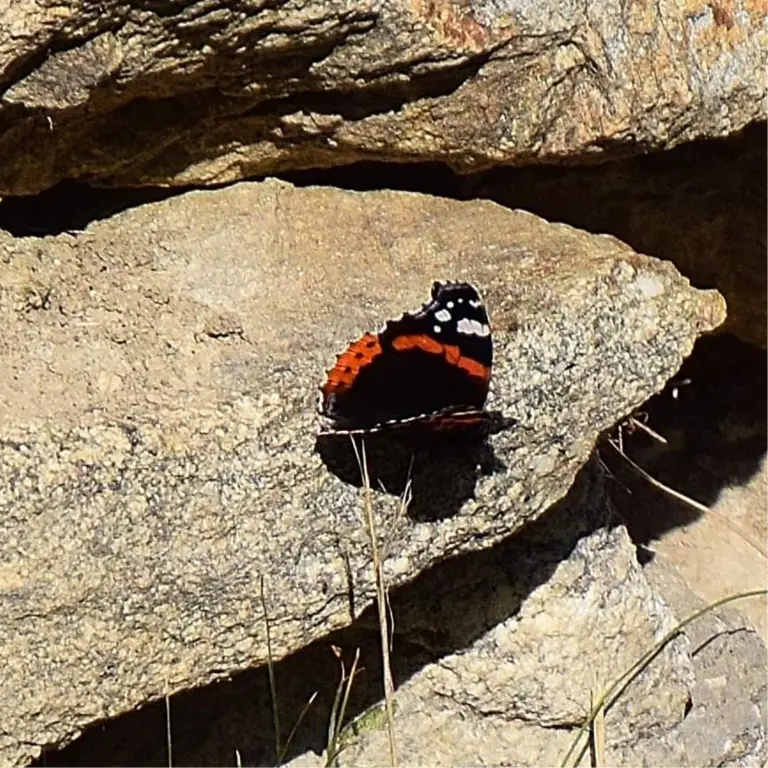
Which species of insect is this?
Vanessa atalanta
